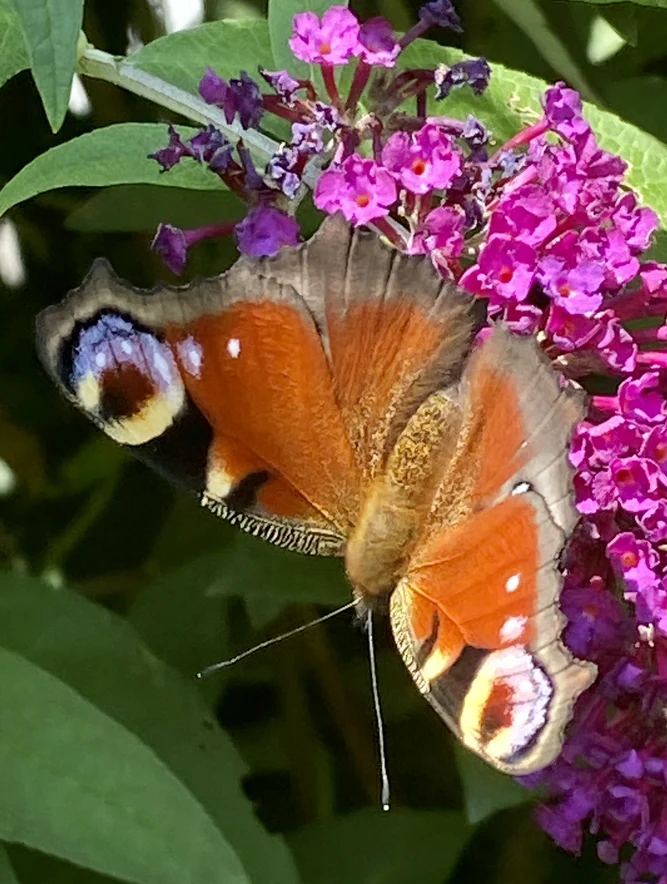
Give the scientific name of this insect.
Aglais io
